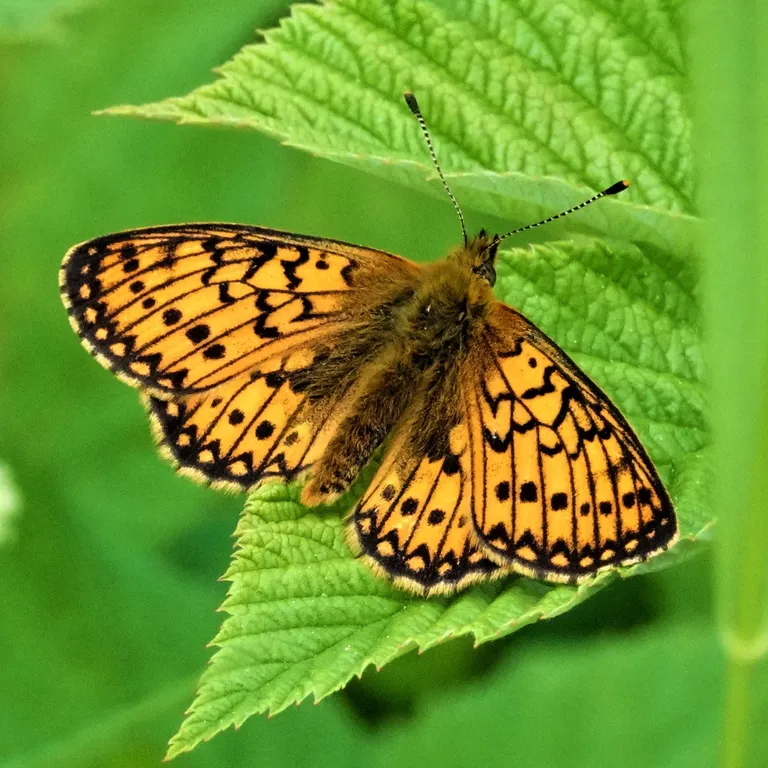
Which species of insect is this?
Boloria eunomia
